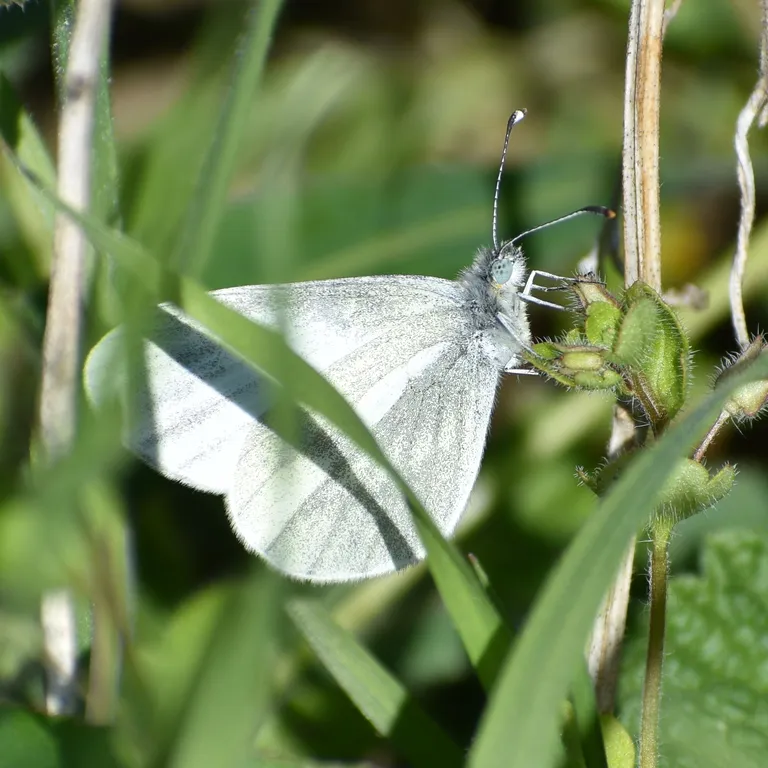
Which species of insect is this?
Leptidea sinapis/juvernica
